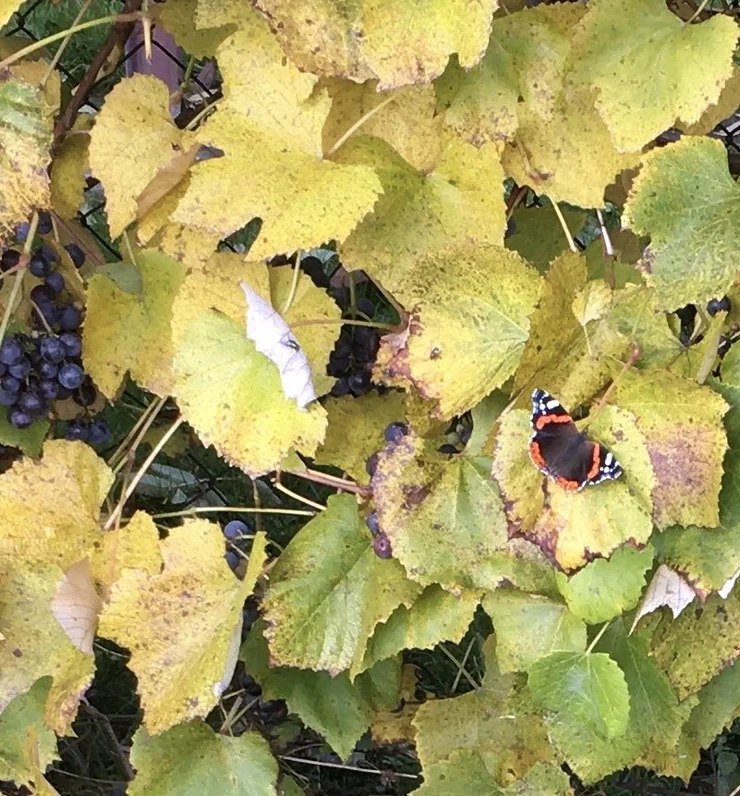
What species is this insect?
Vanessa atalanta
